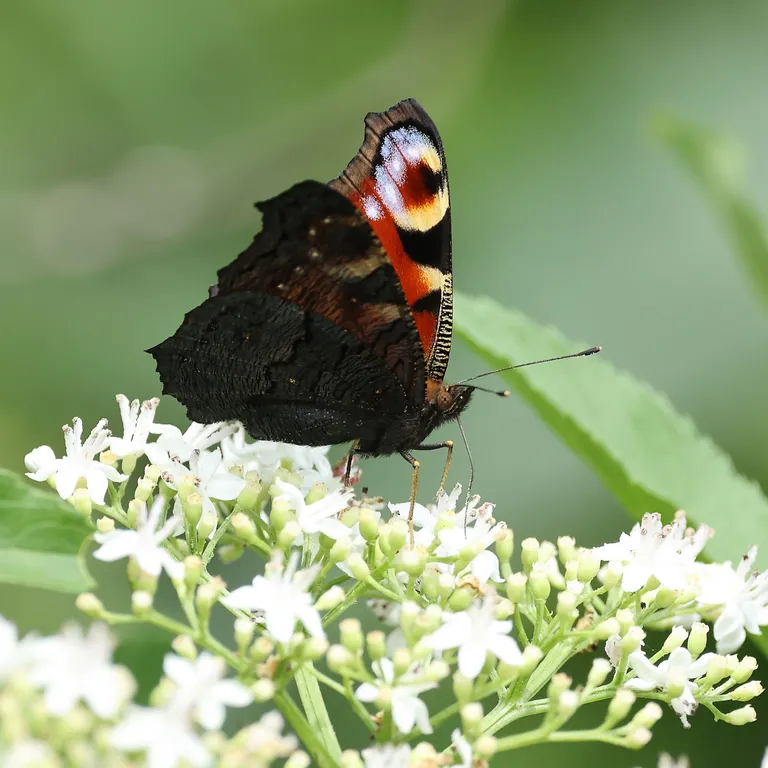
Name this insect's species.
Aglais io
